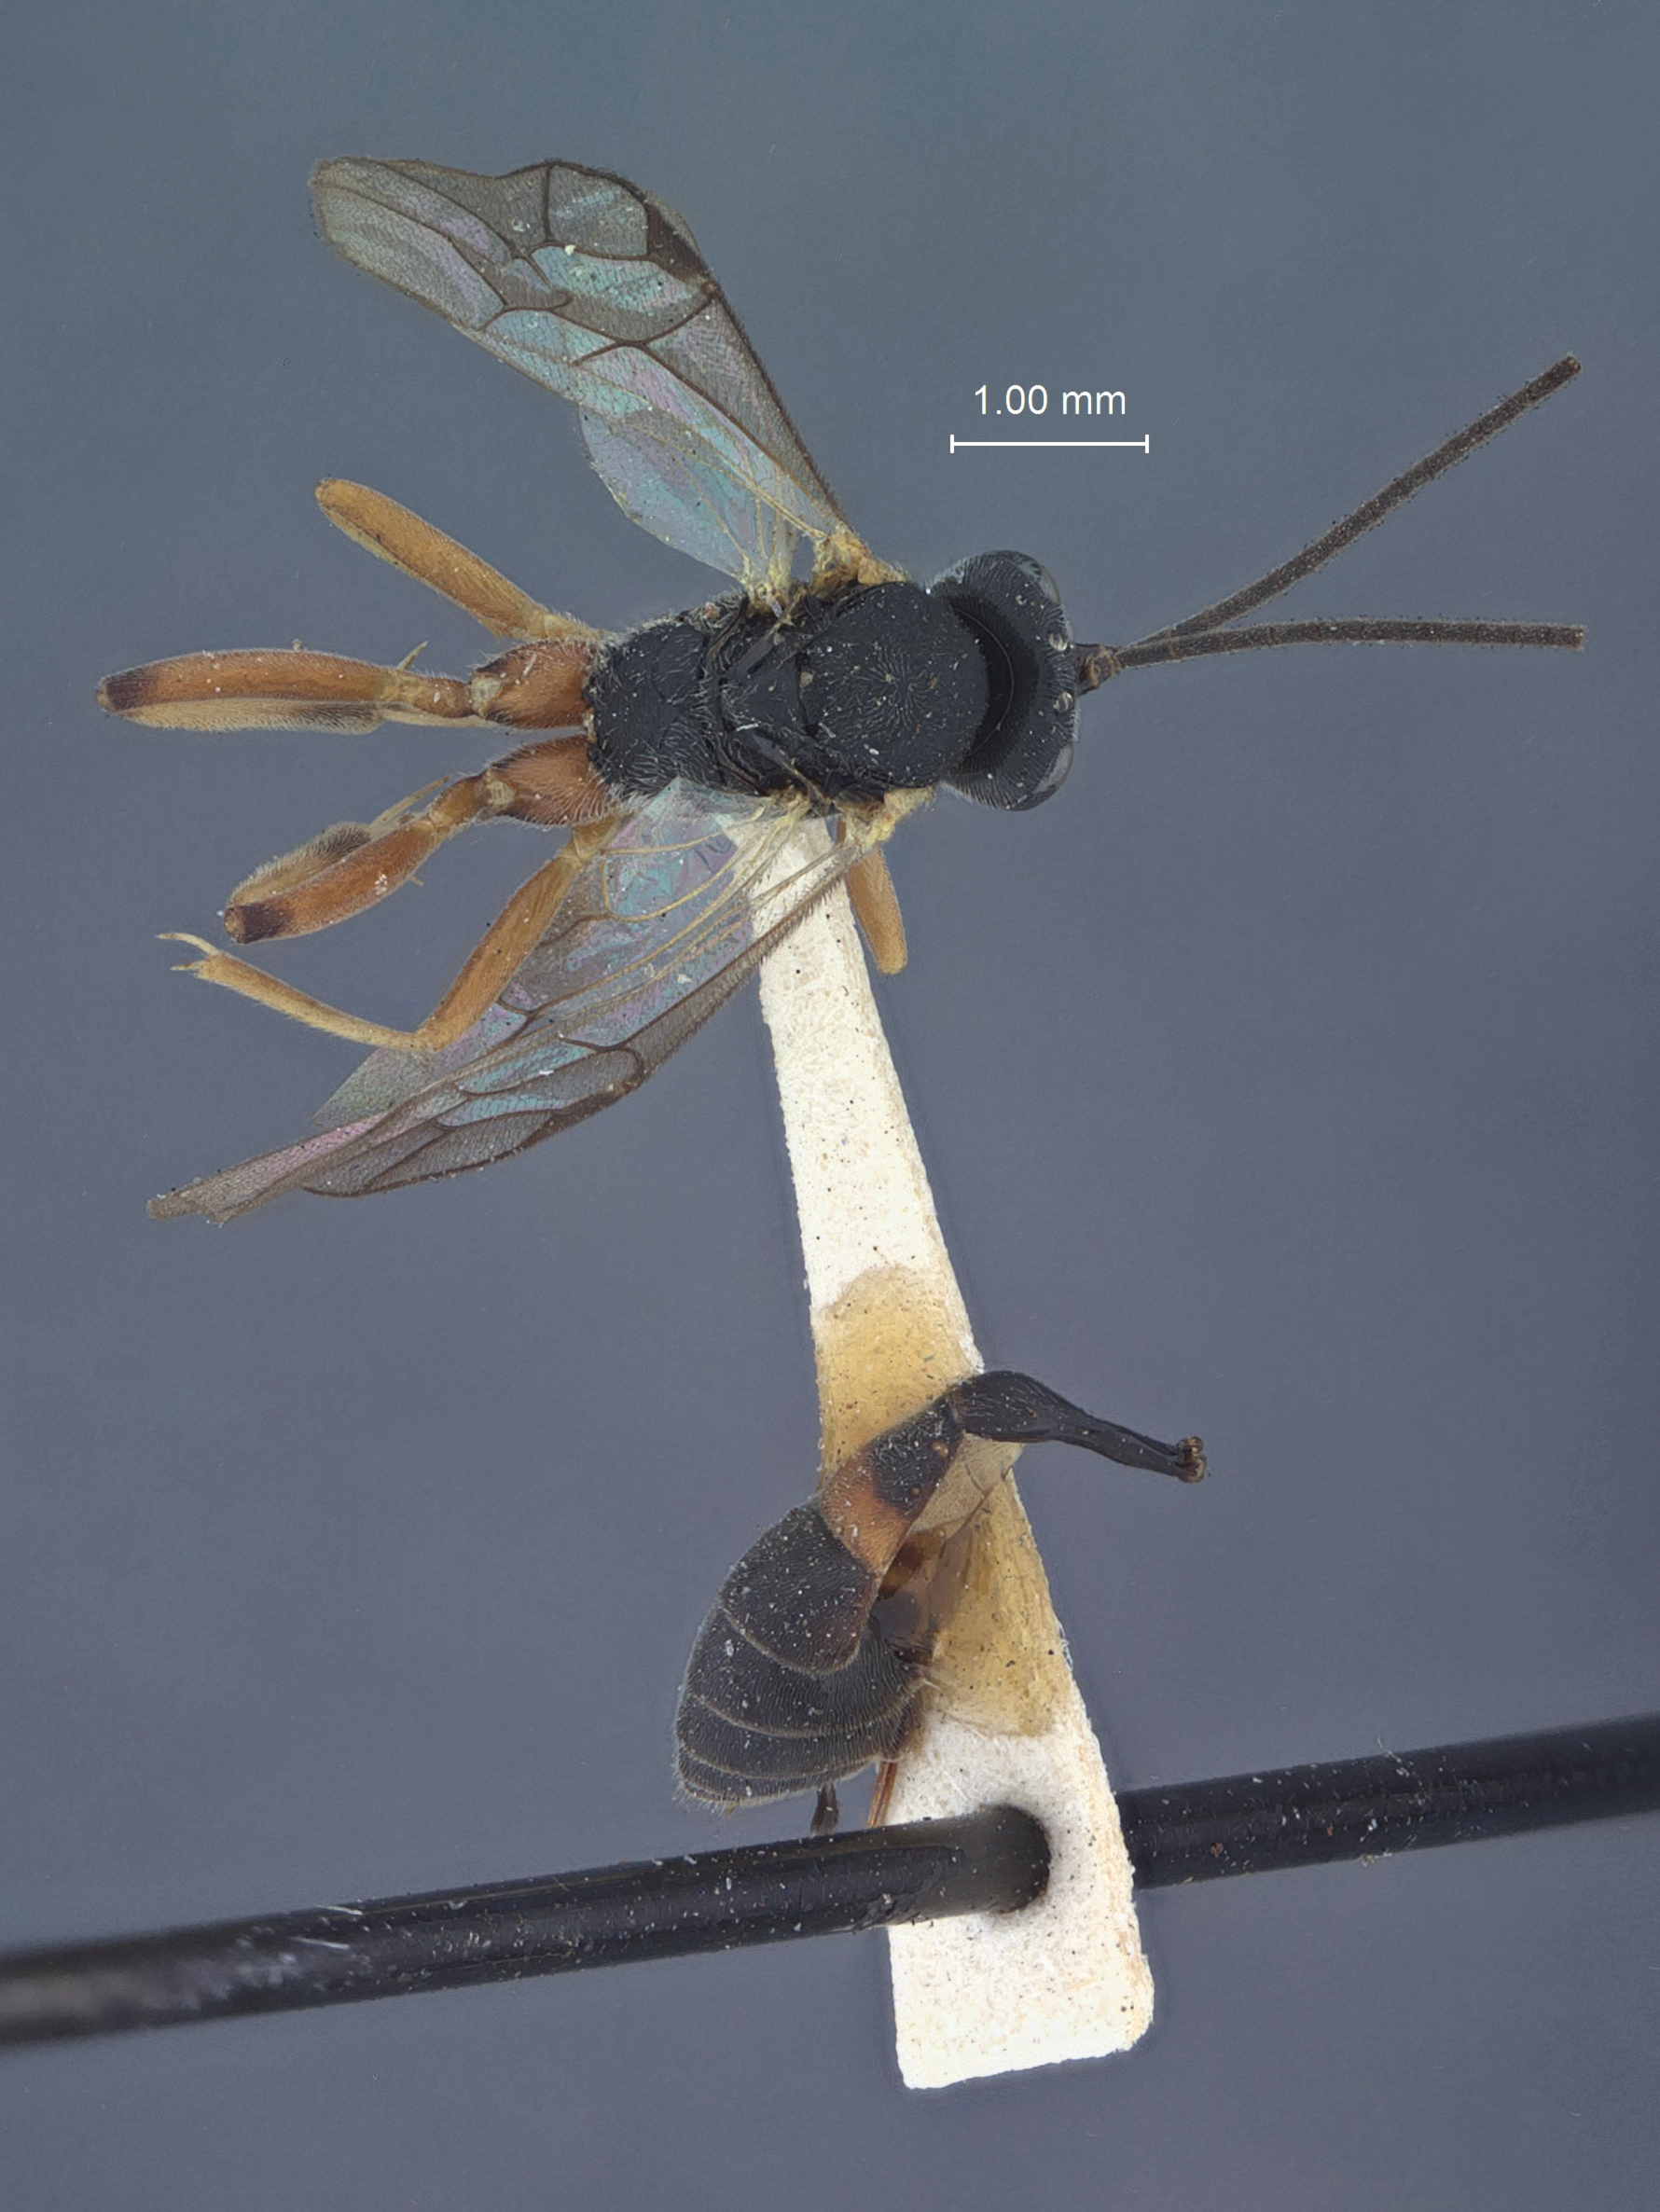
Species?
Limnerium chrysorrhoeae (also Hyposoter disparis)
